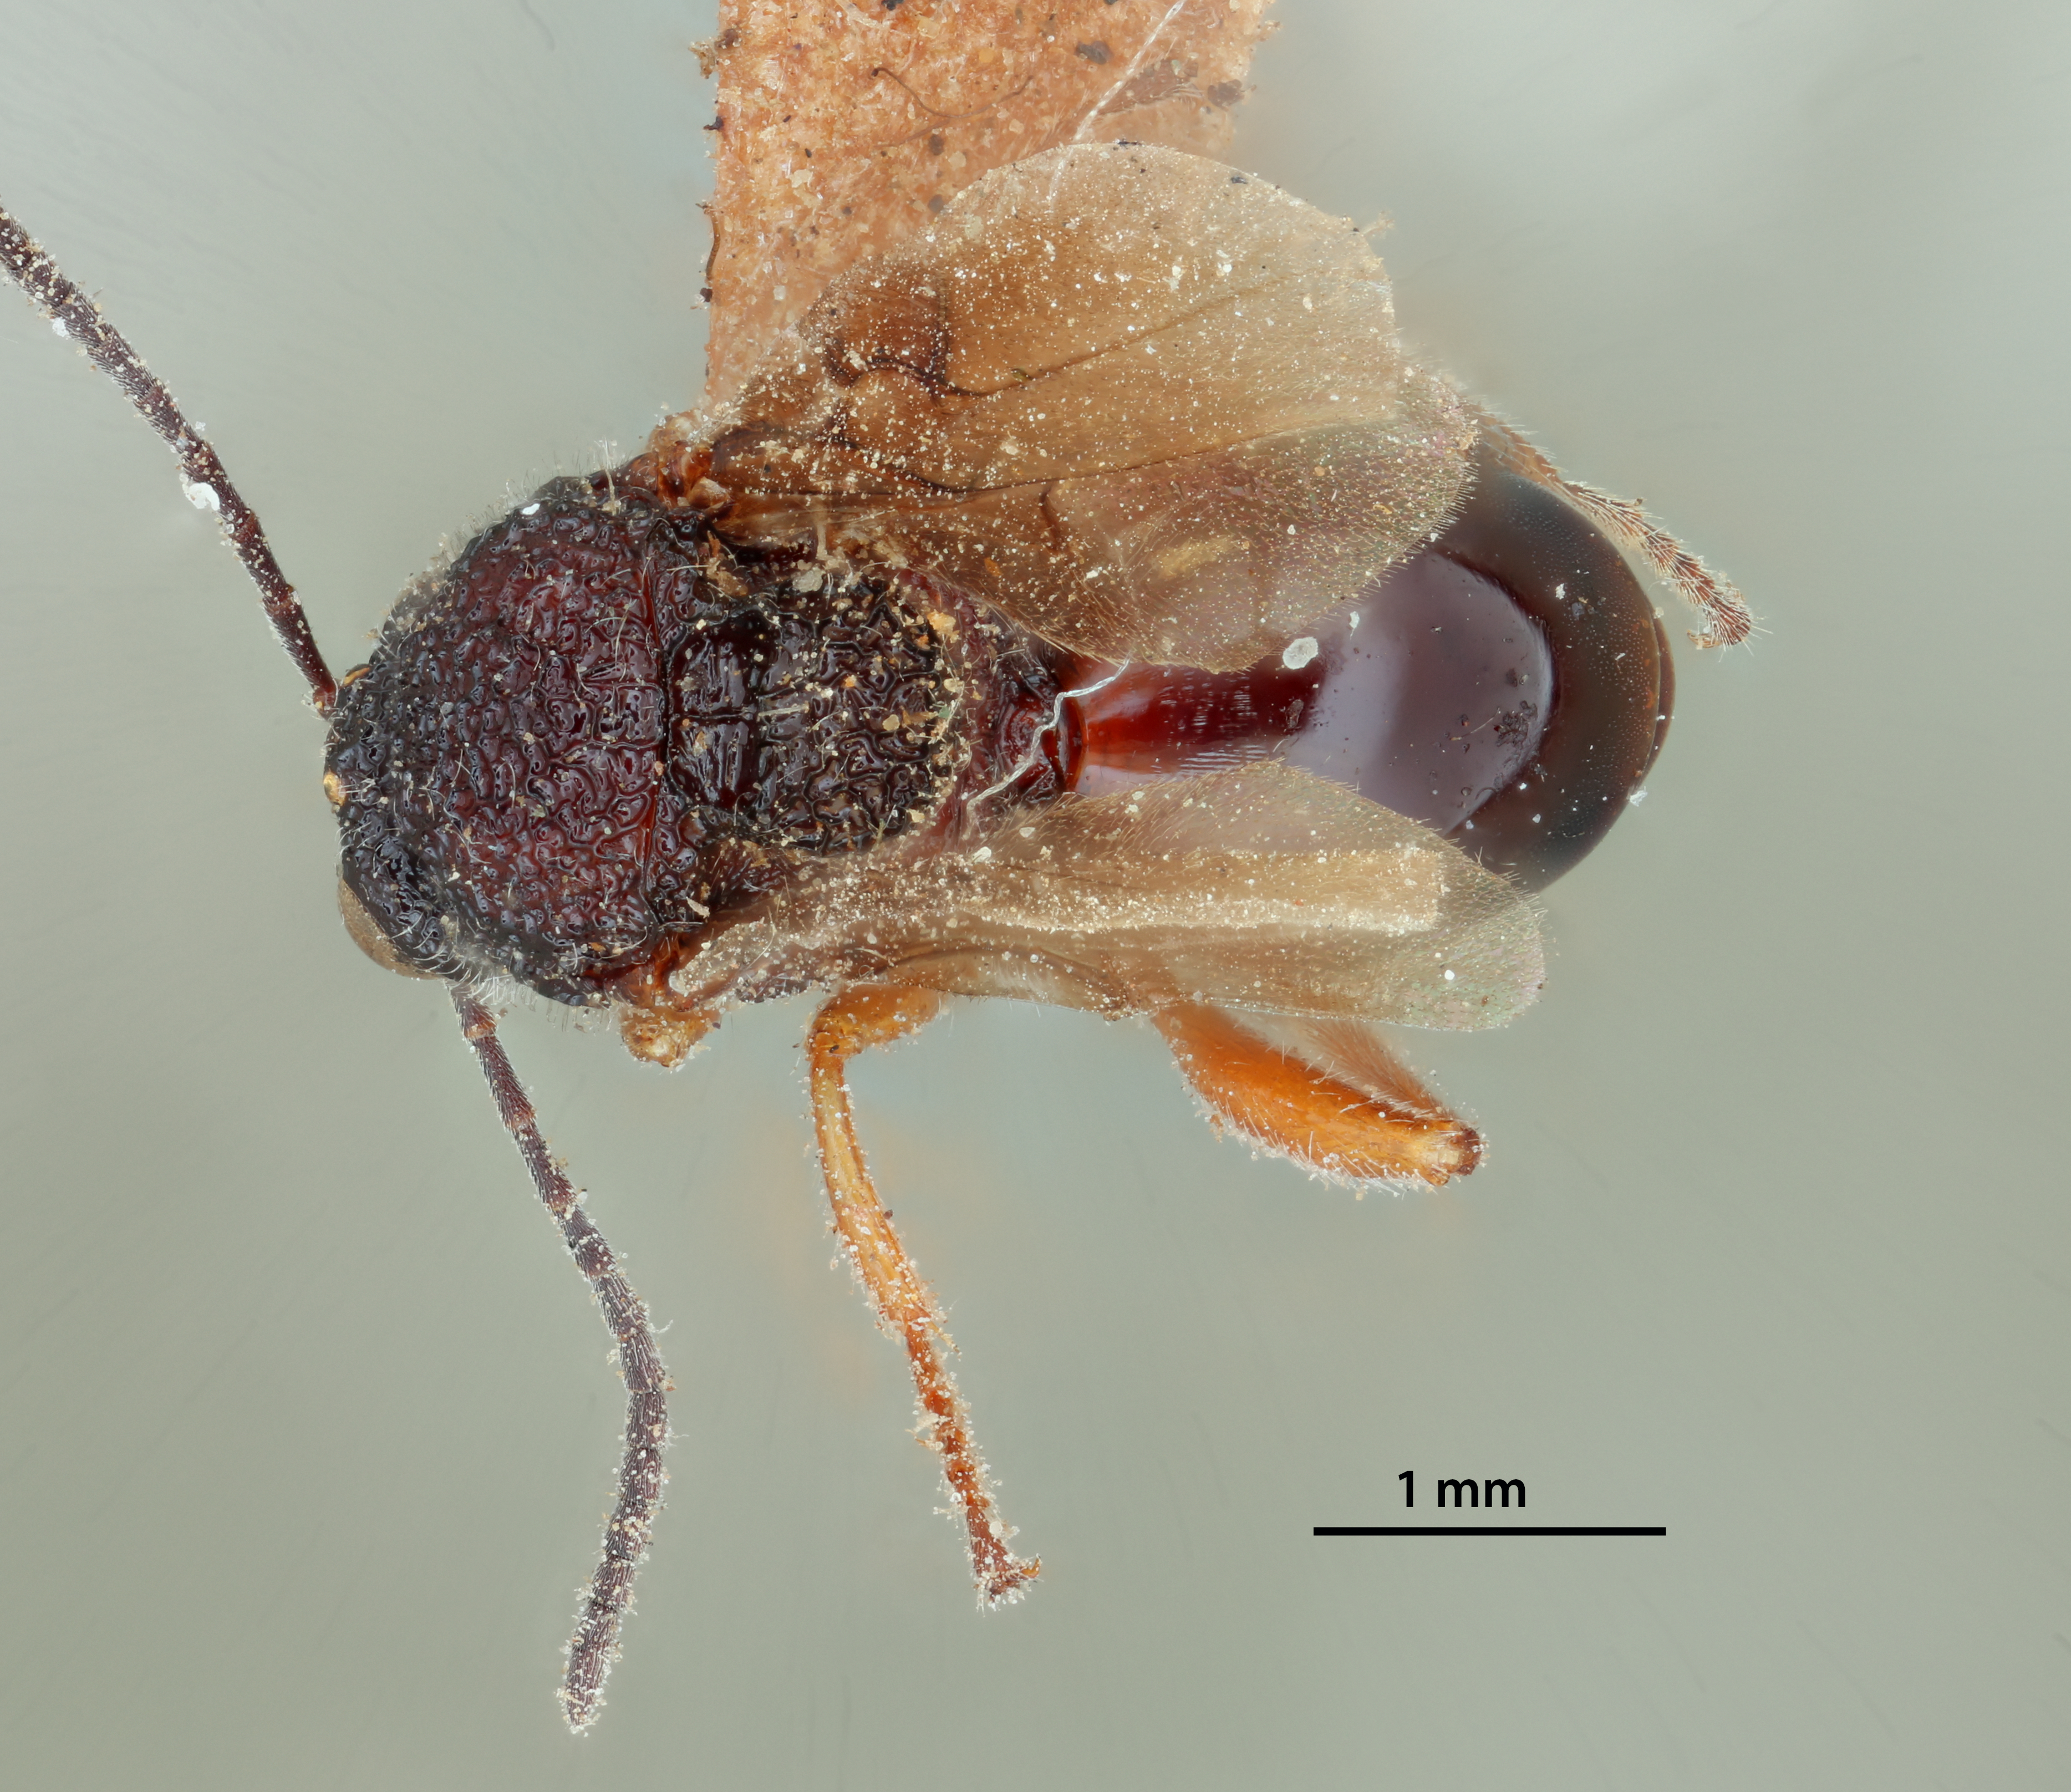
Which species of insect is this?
Cynips quercus
